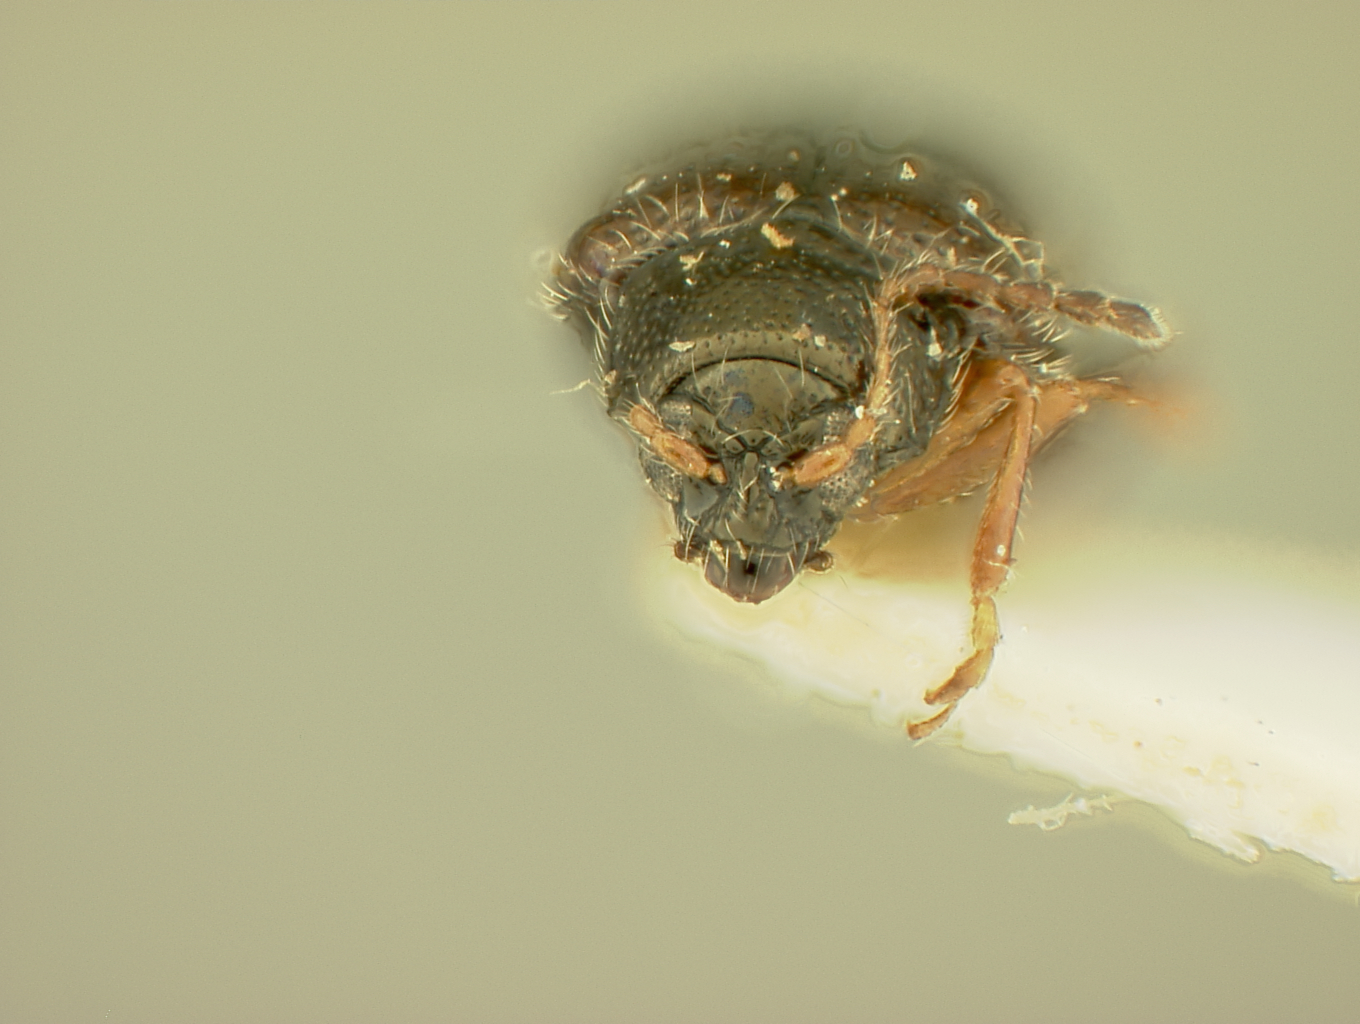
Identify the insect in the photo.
Epitrix weyrauchi
